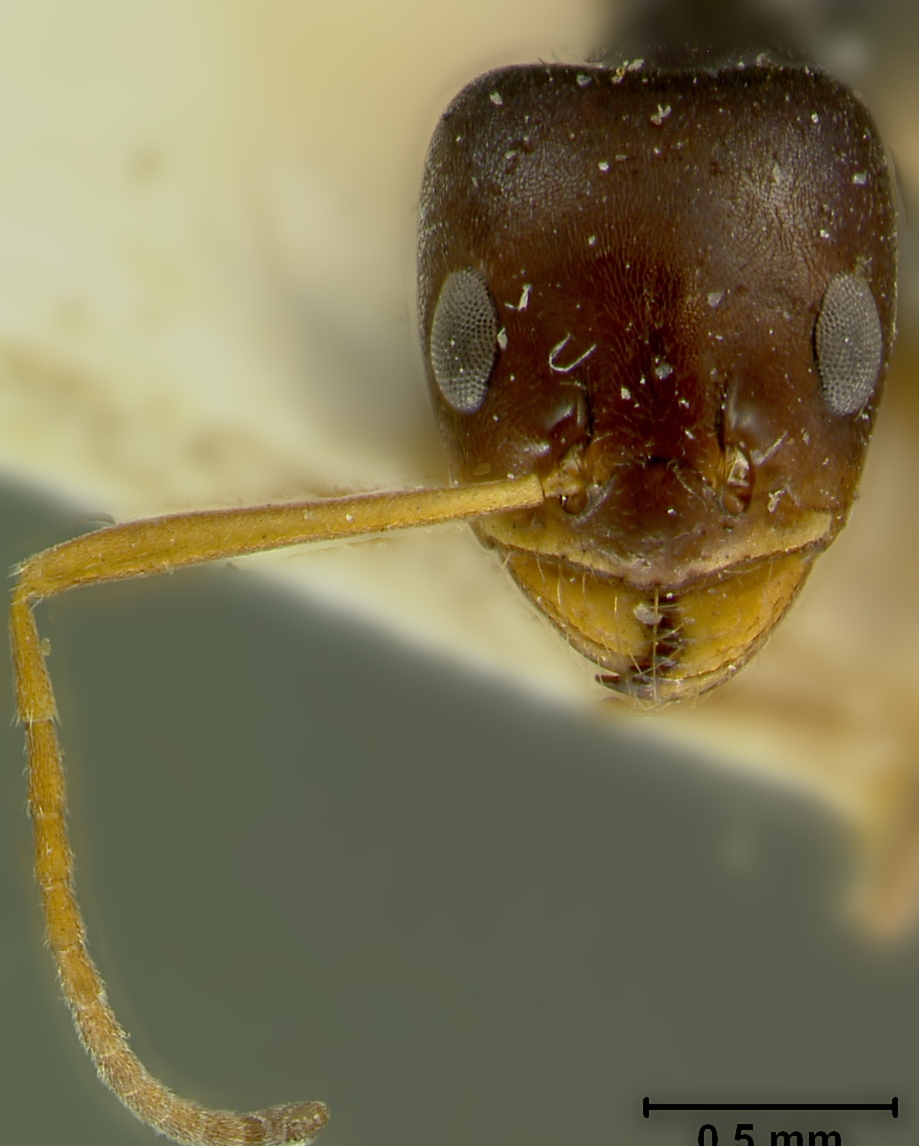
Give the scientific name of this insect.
Forelius chalybaeus
